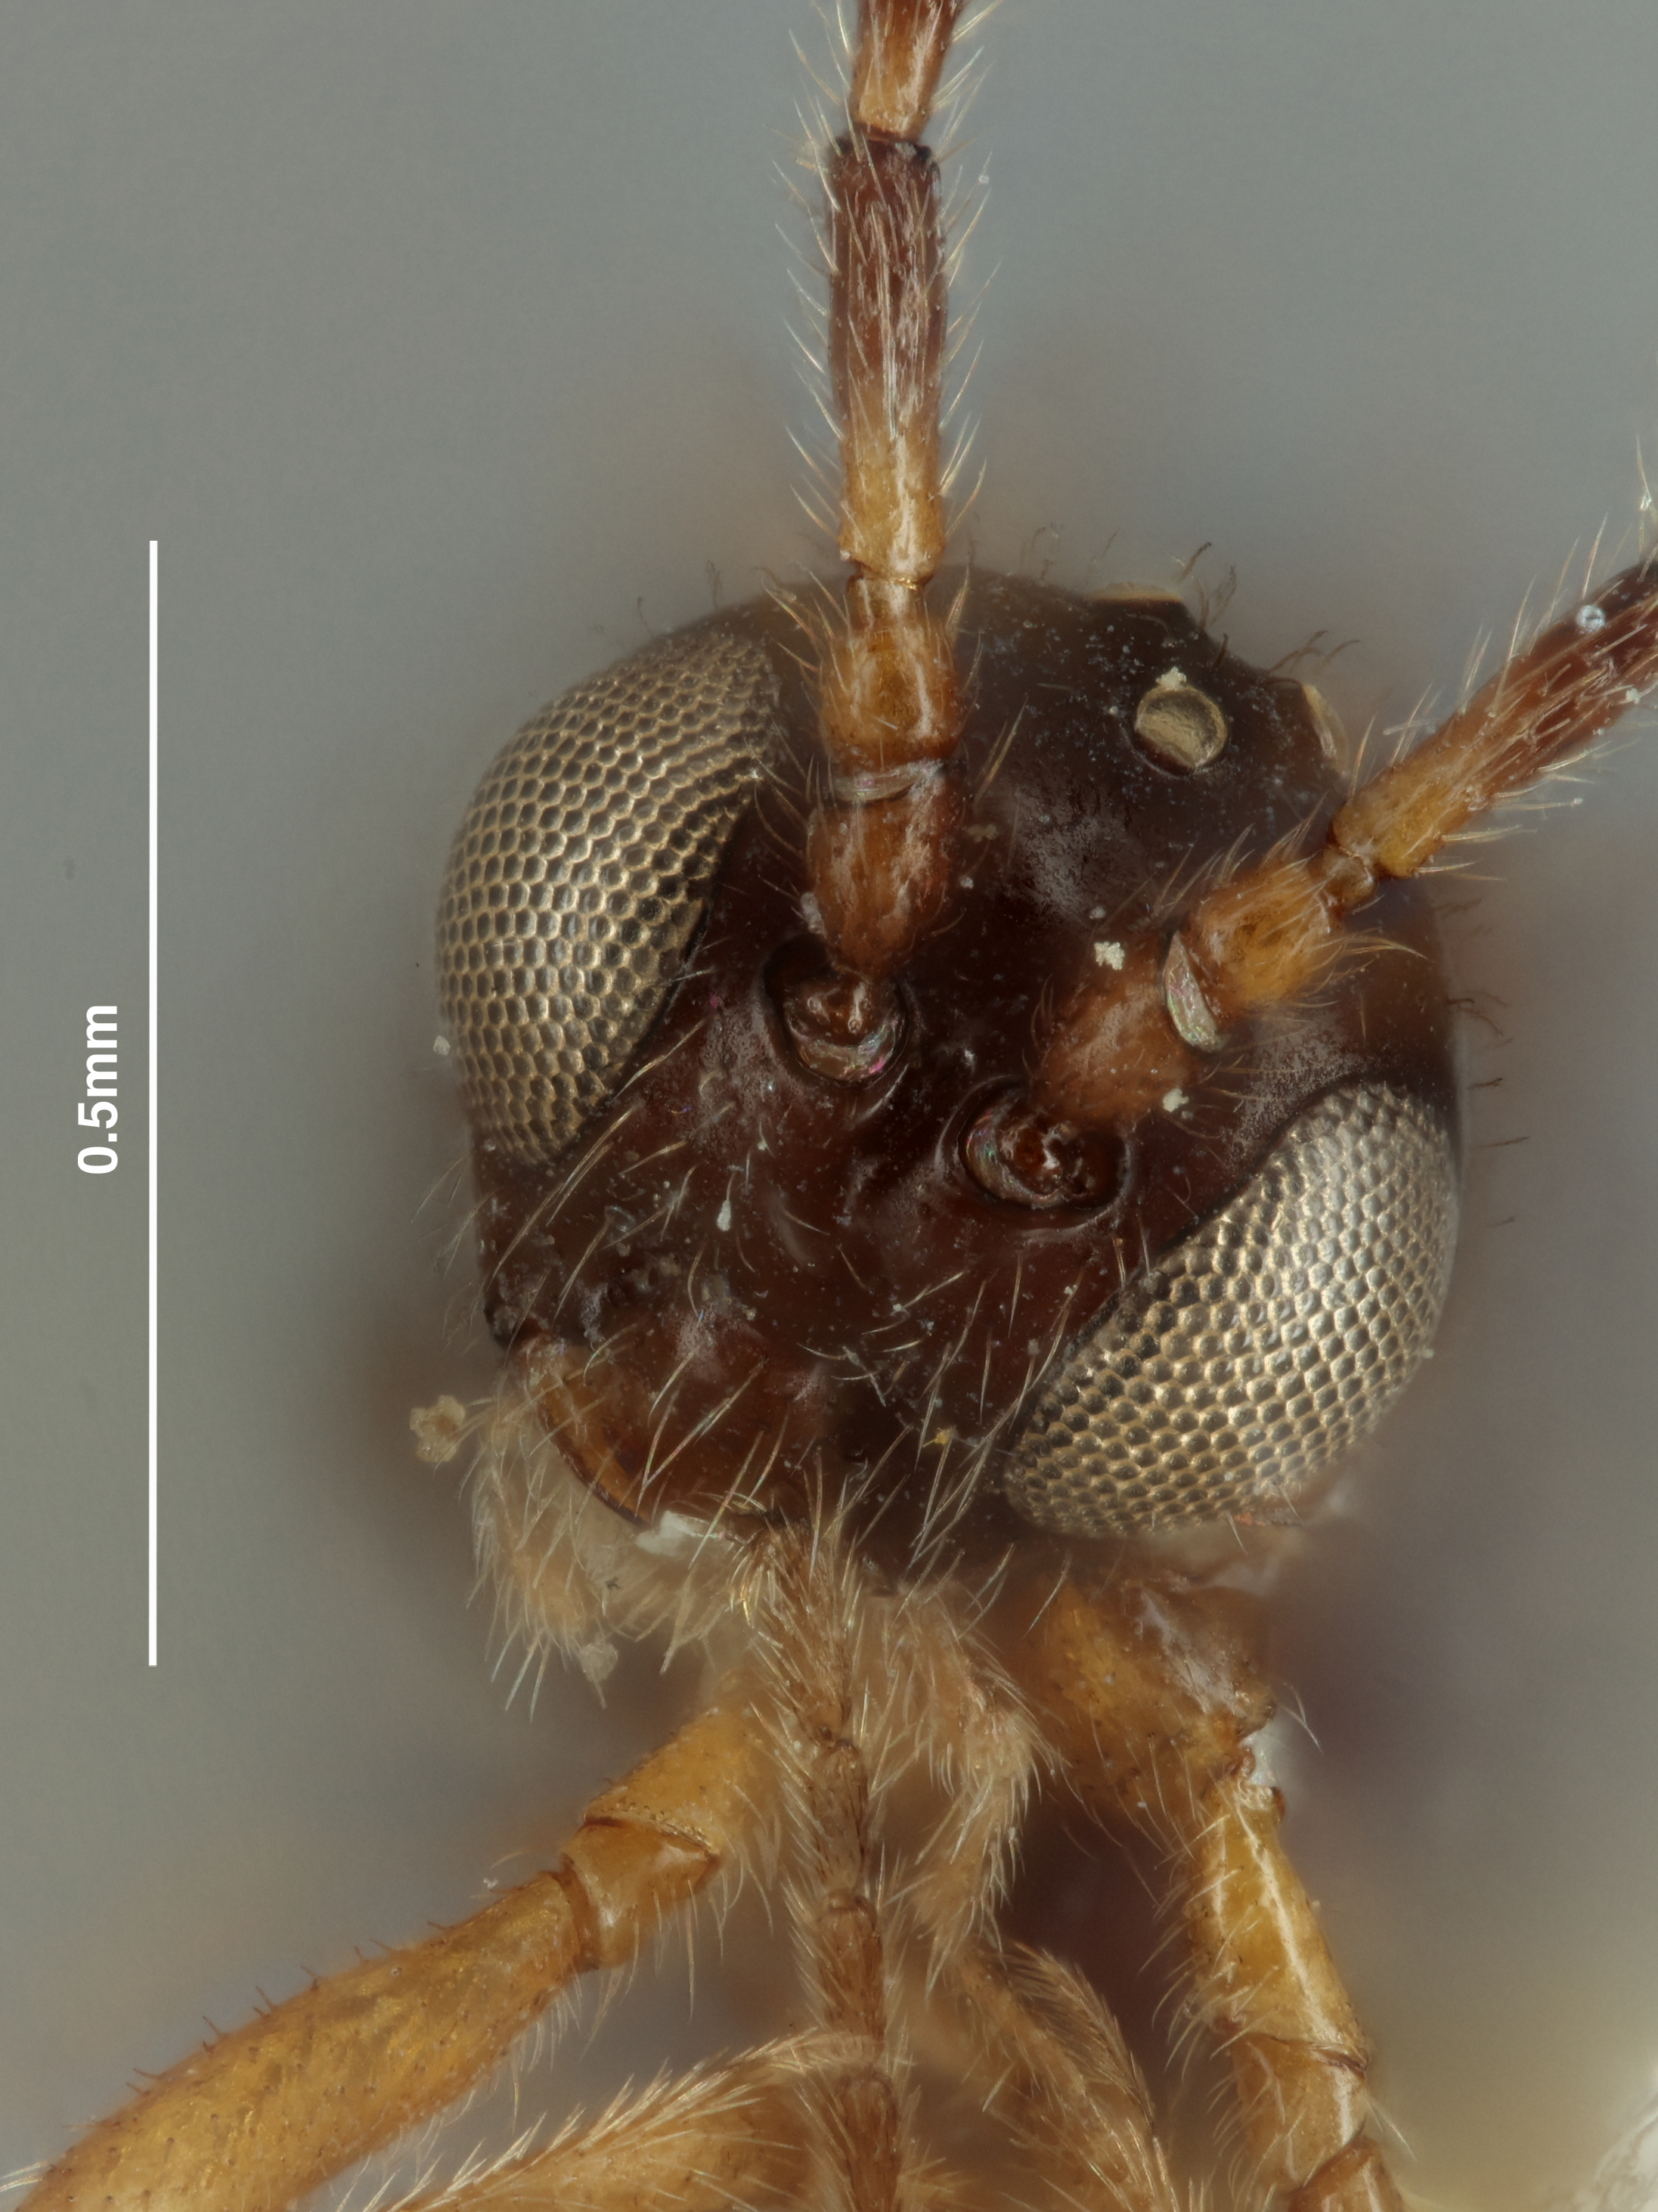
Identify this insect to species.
Ephedrus orientalis
